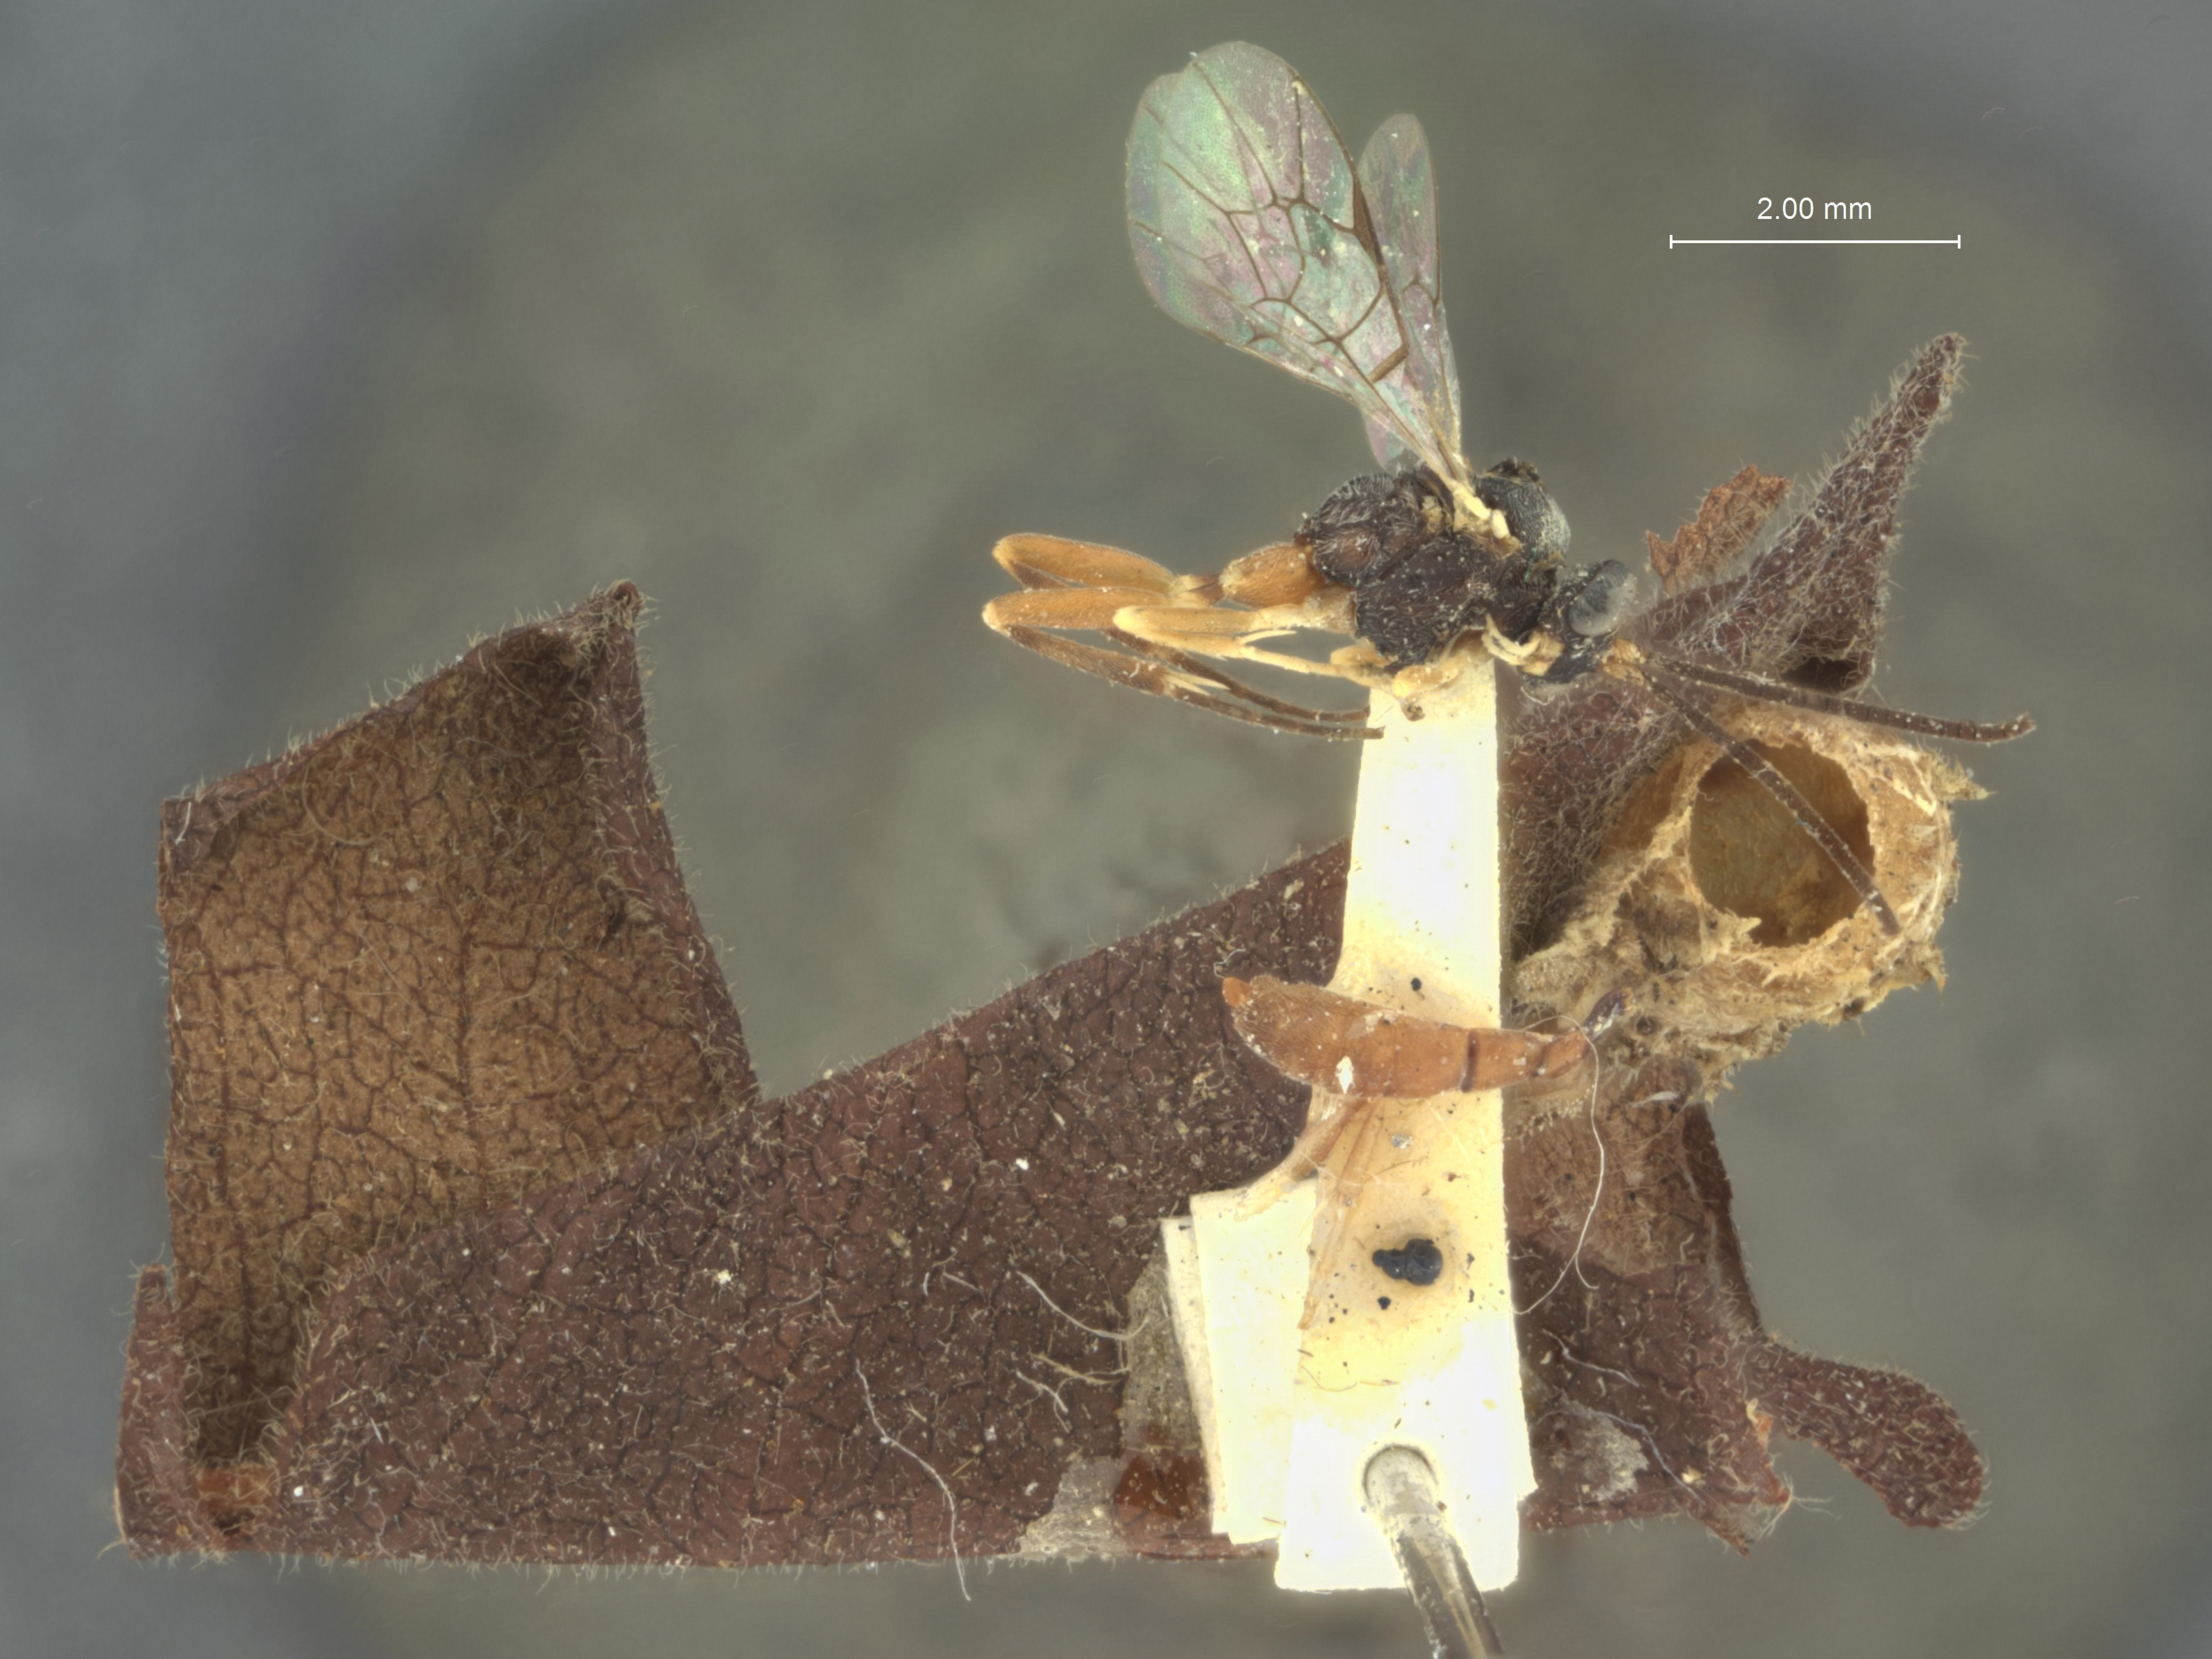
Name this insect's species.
Ischnoscopus synchlorae
